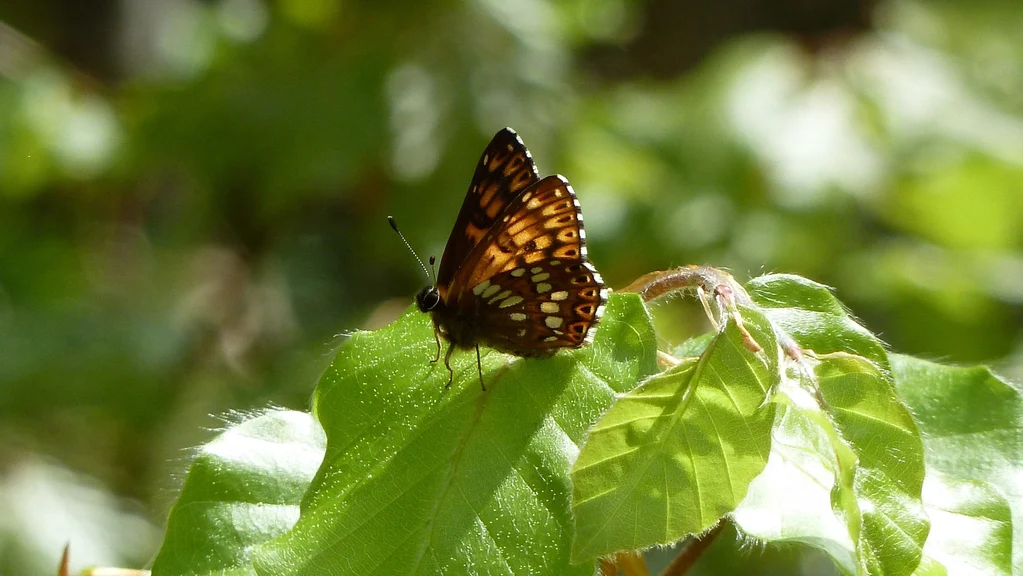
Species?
Hamearis lucina
